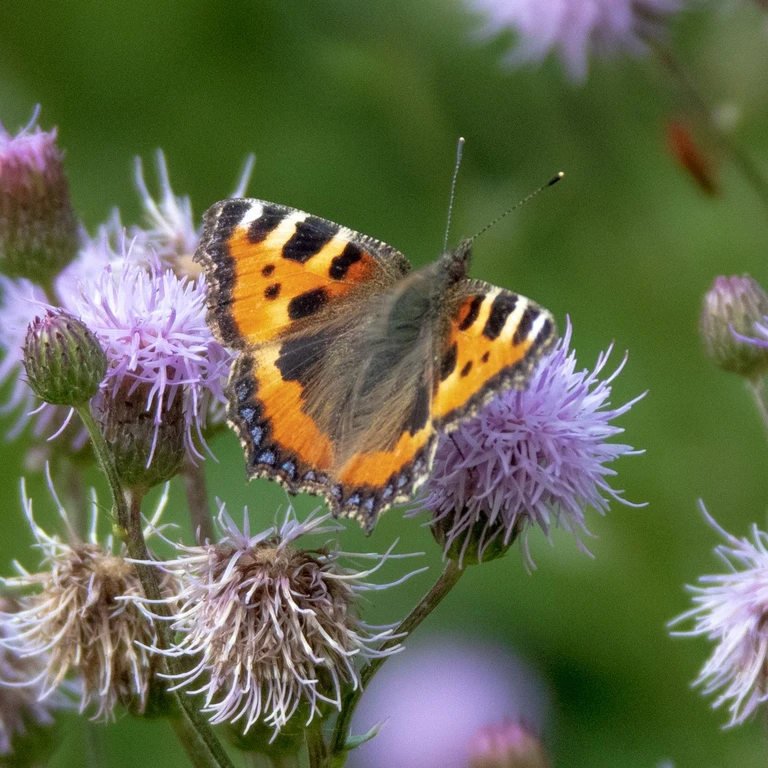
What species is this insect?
Aglais urticae
